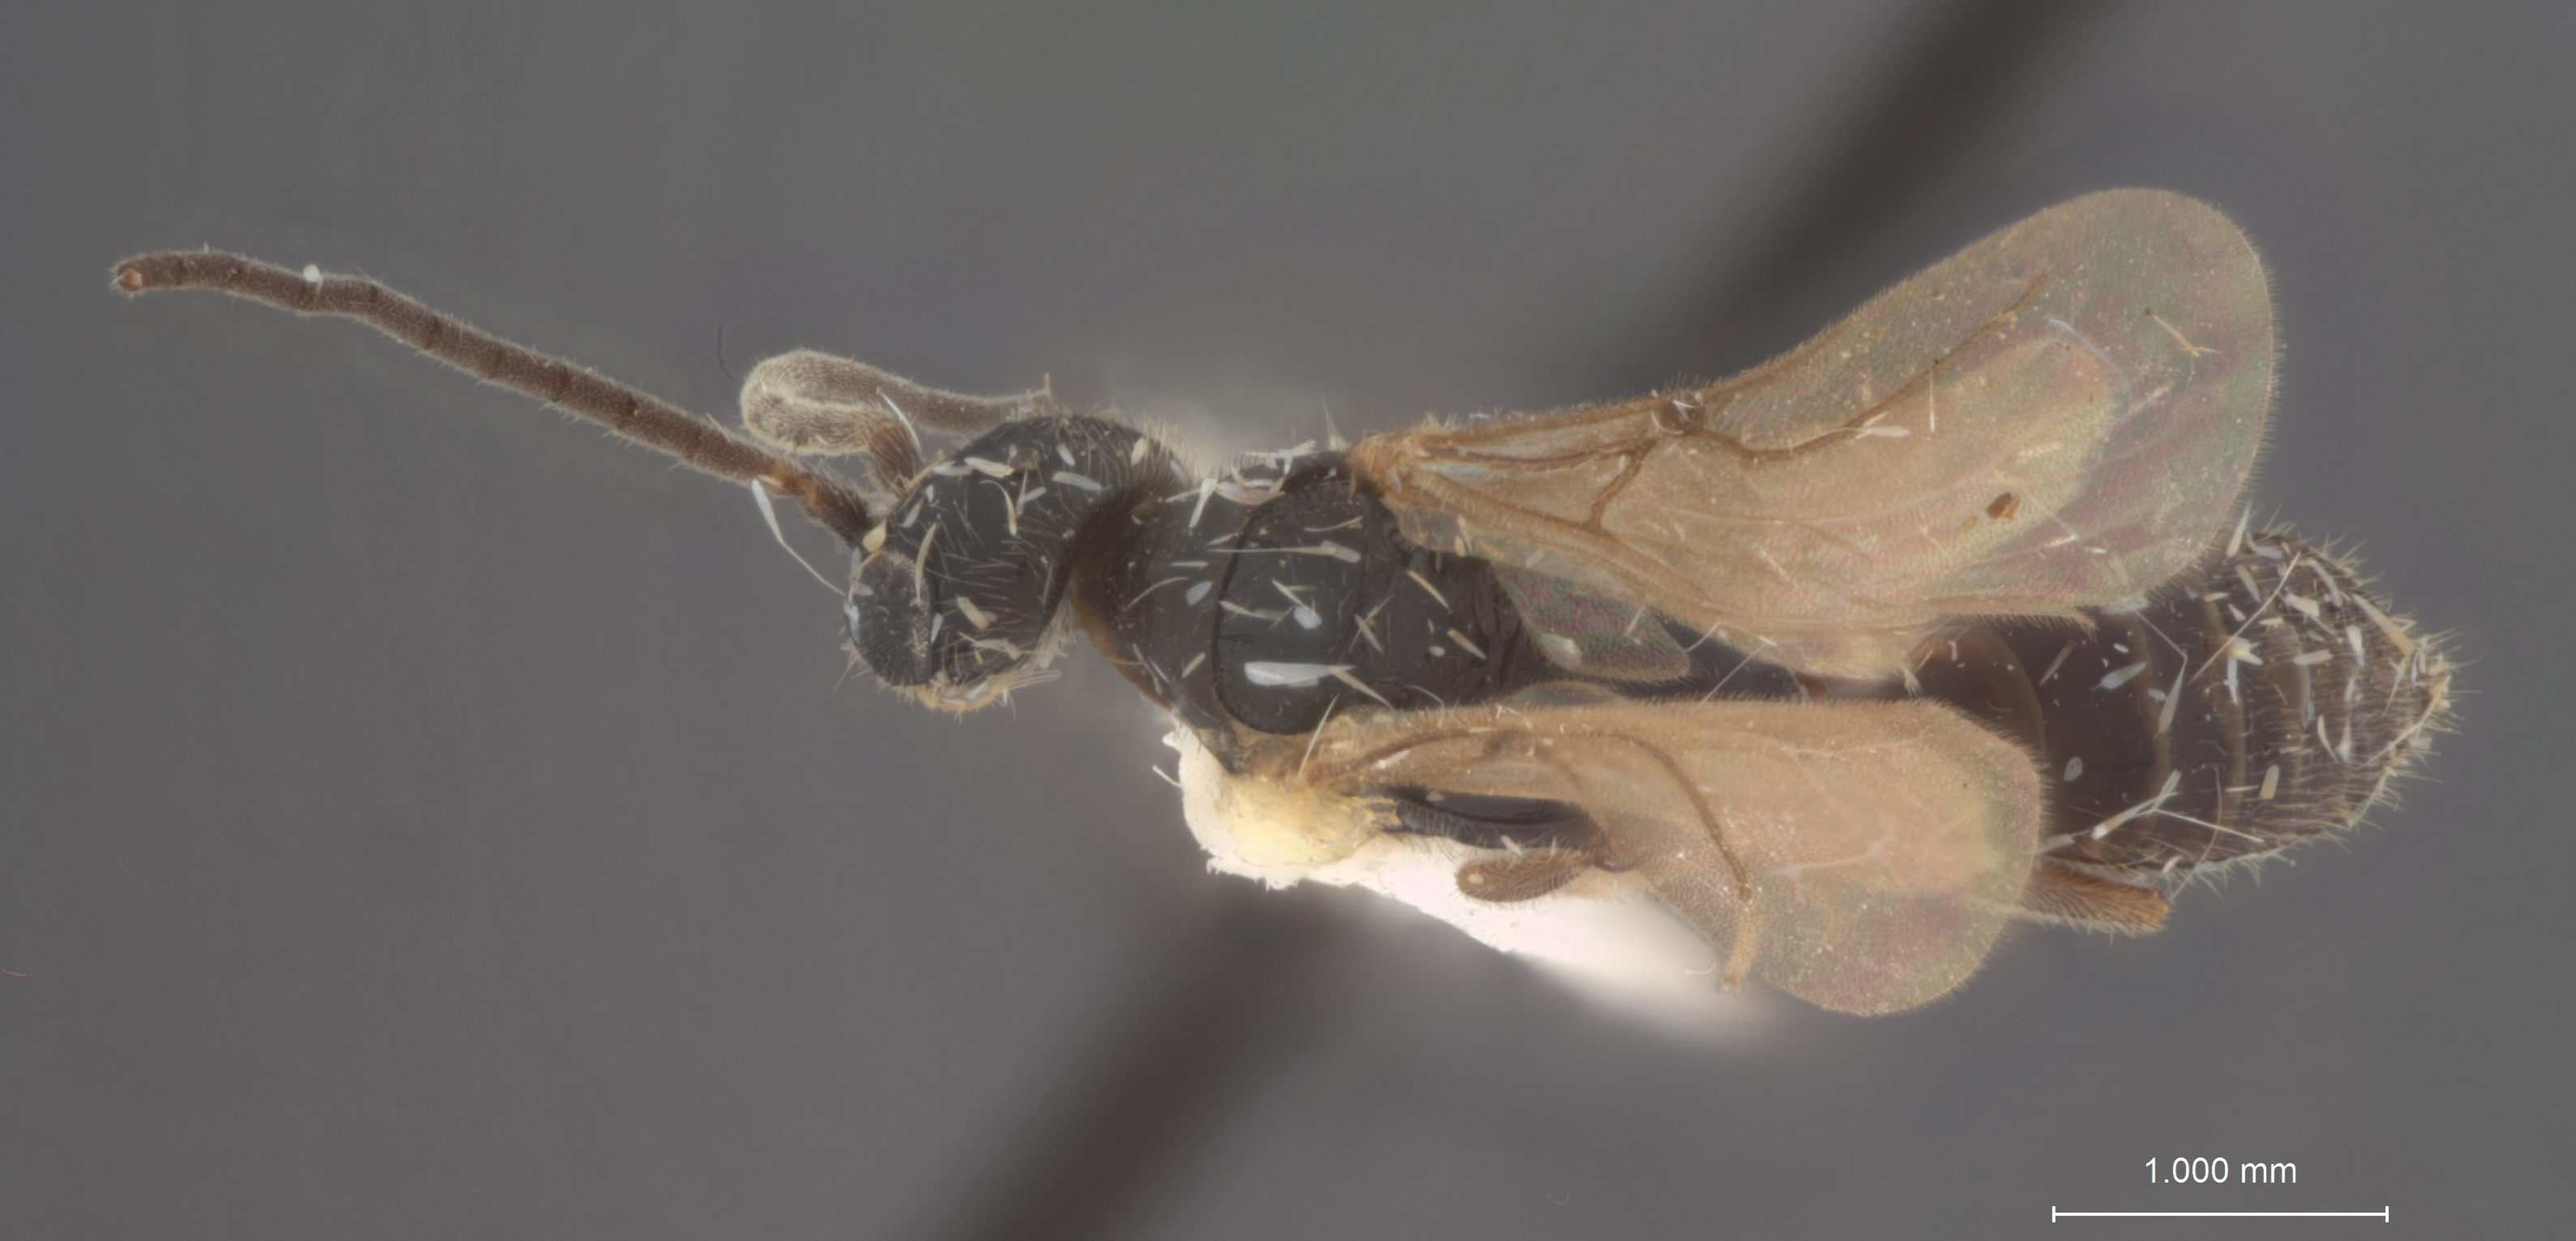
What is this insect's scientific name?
Pseudisobrachium texanum
